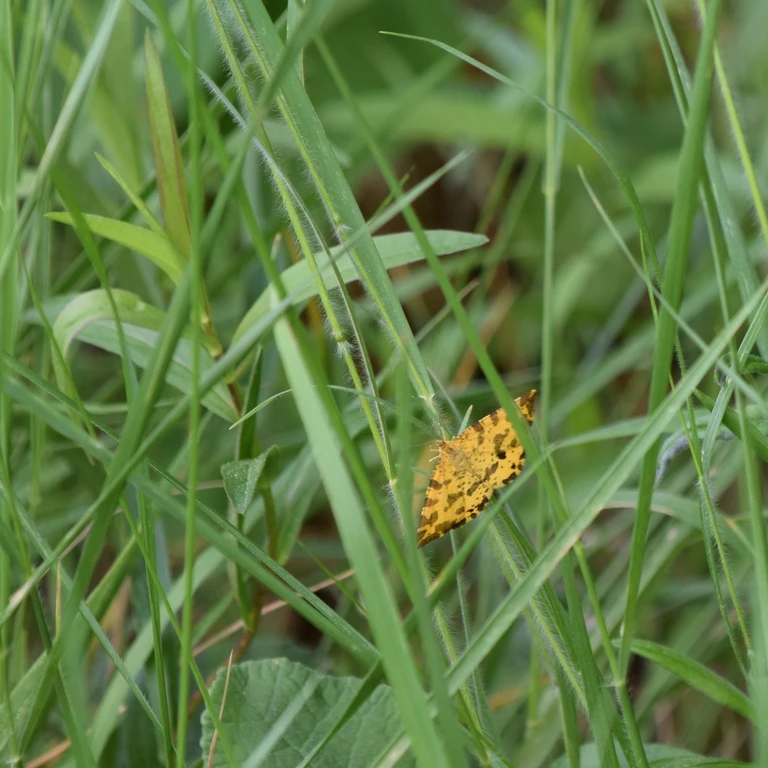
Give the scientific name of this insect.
Pseudopanthera macularia
